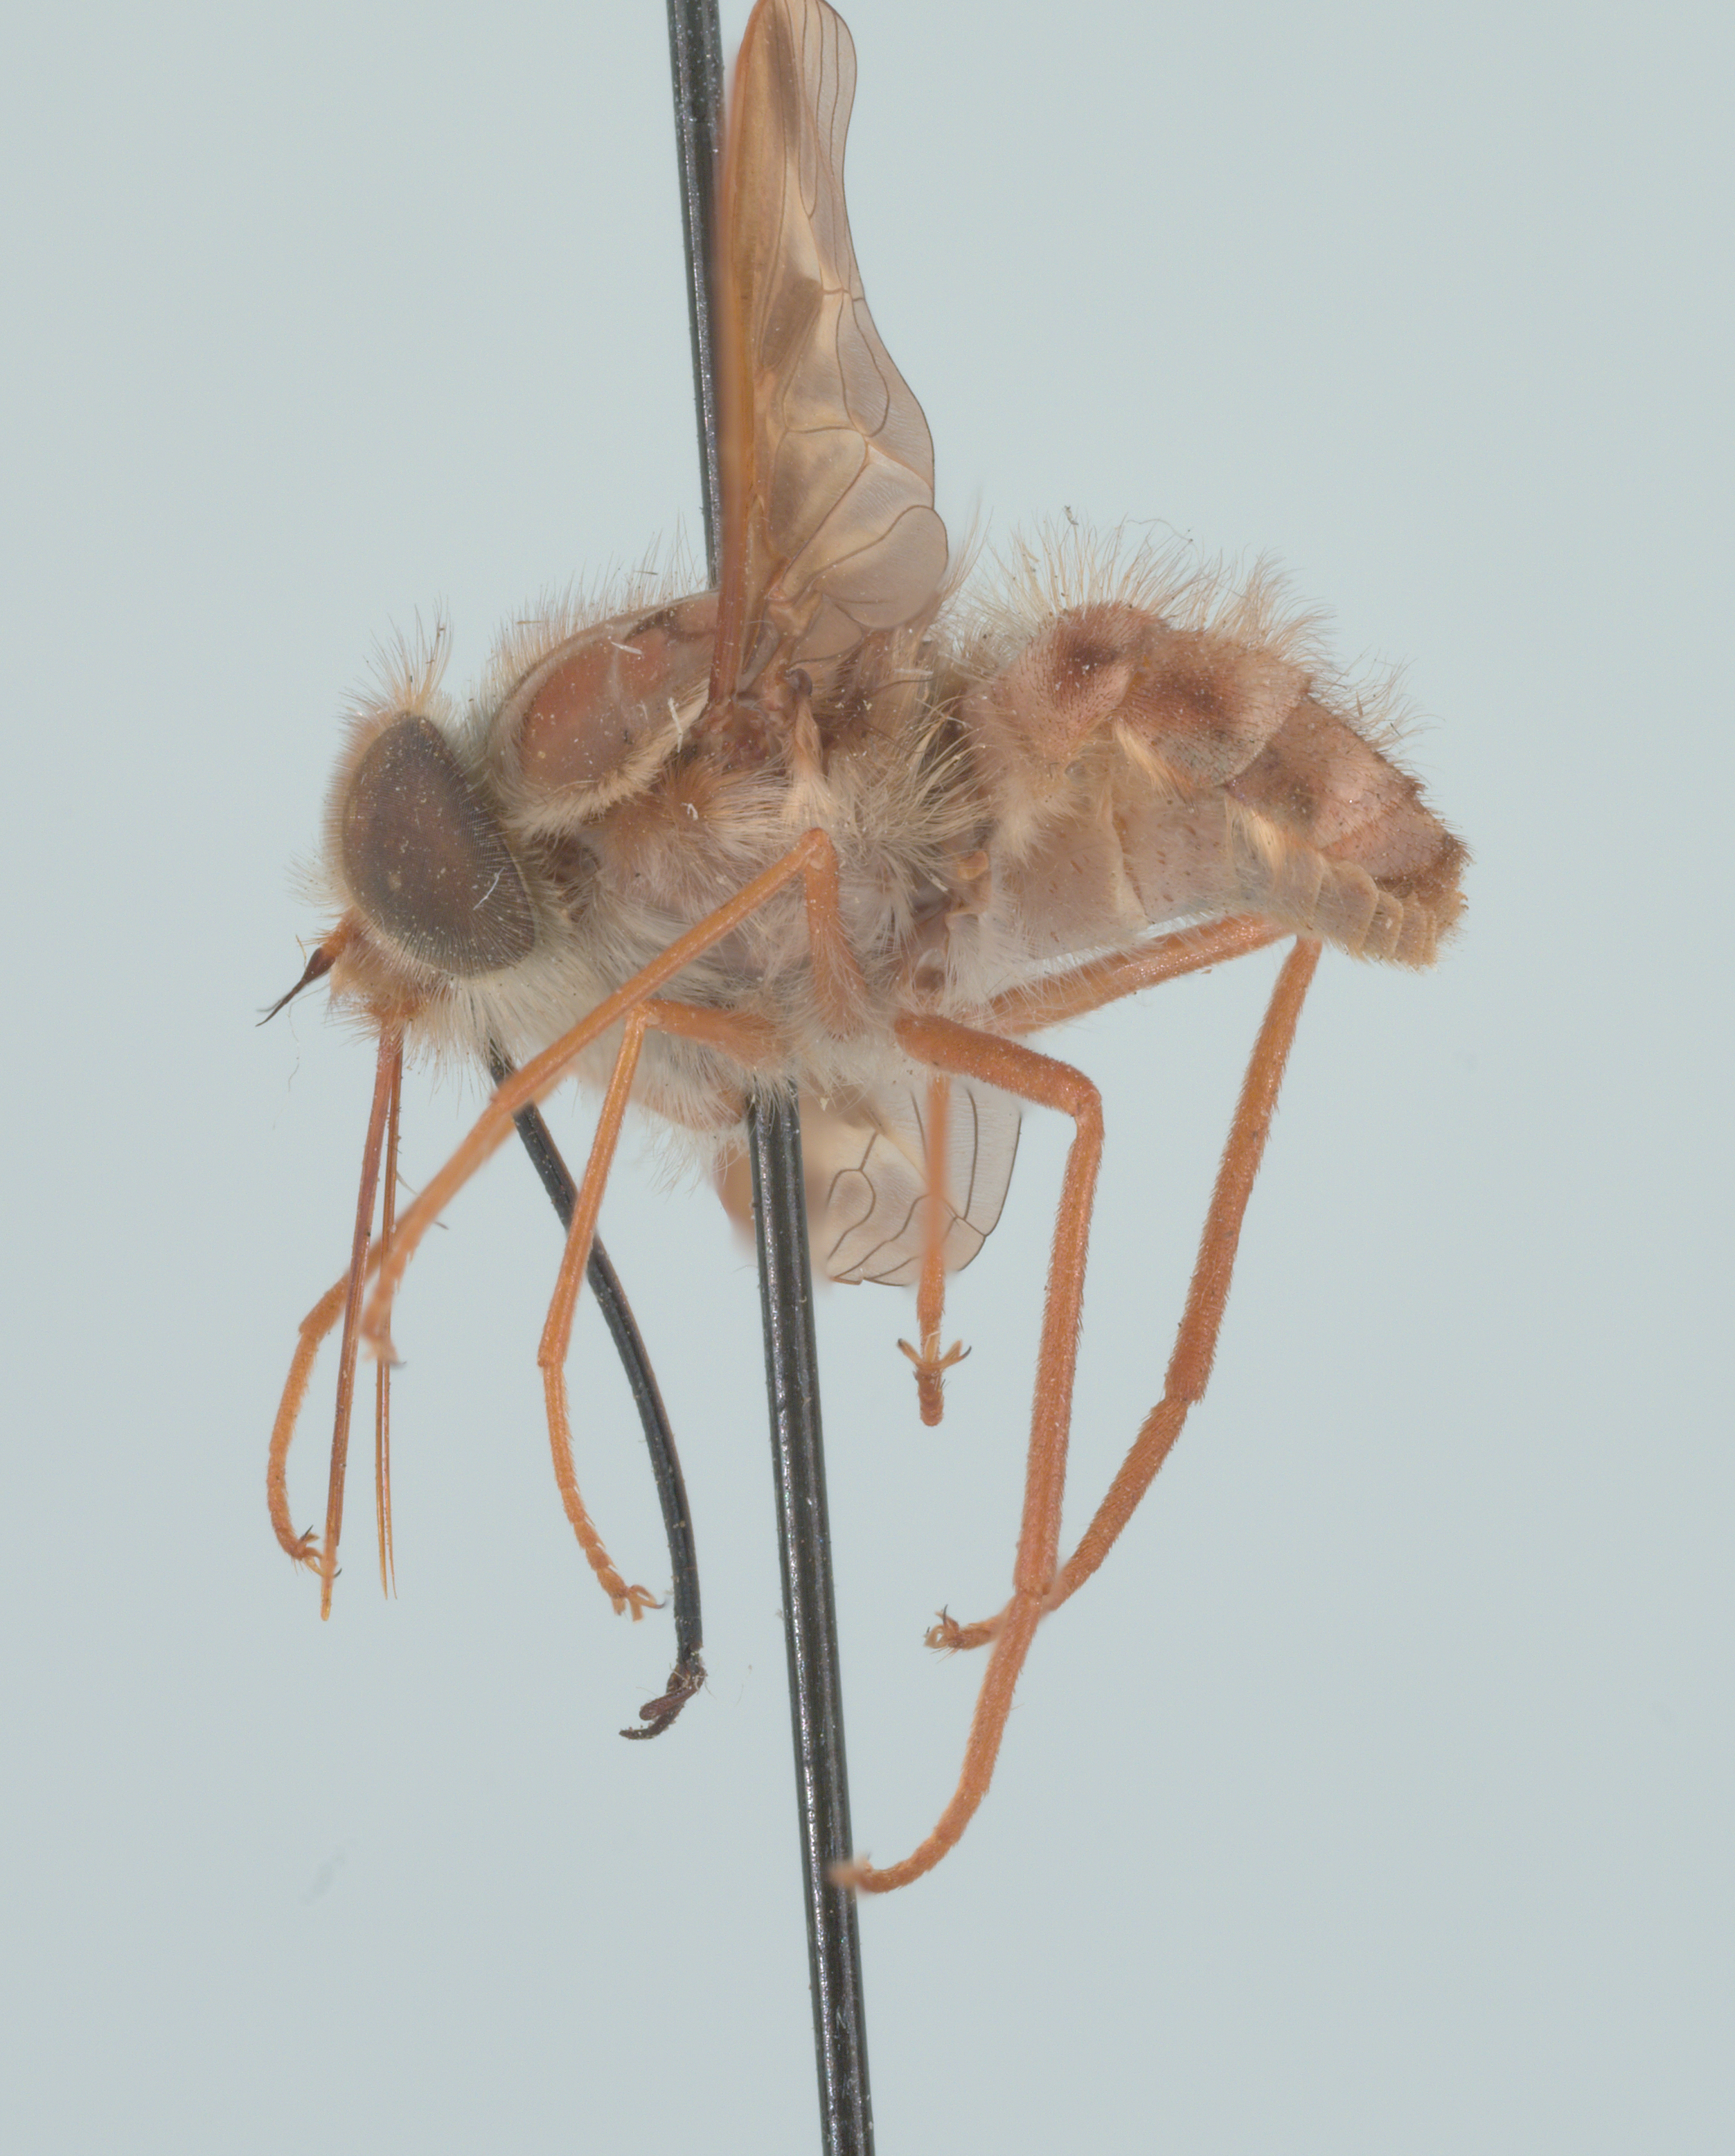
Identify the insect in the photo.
Hirmoneura nubipennis (also Trichophthalma nubipennis)
